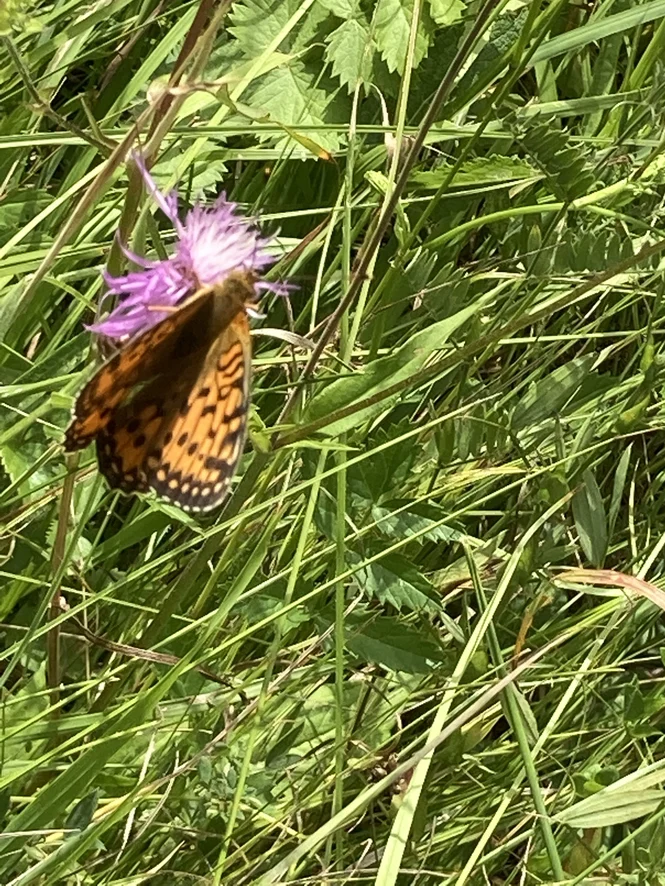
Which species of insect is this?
Speyeria aglaja
